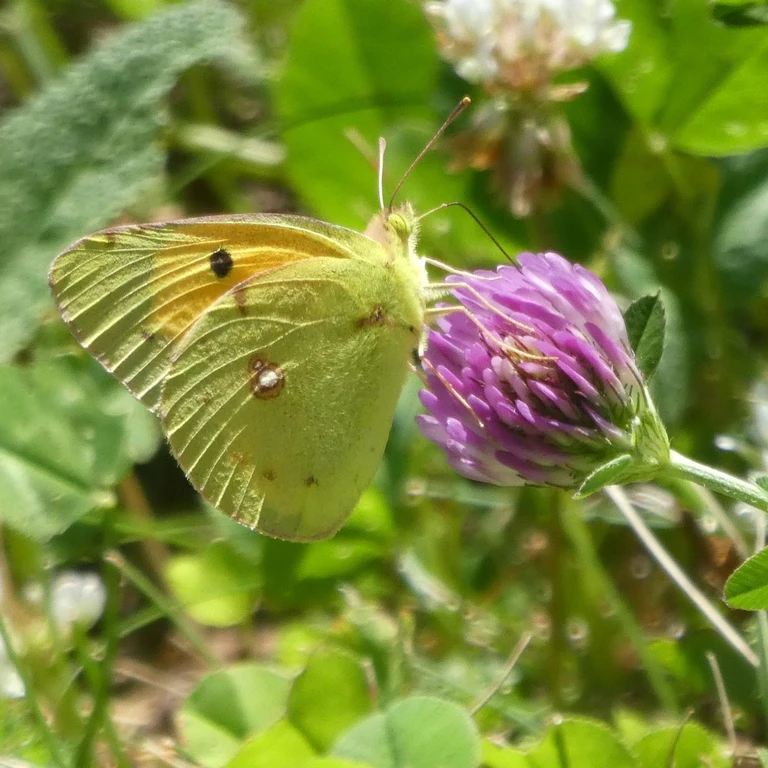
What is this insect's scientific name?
Colias croceus
